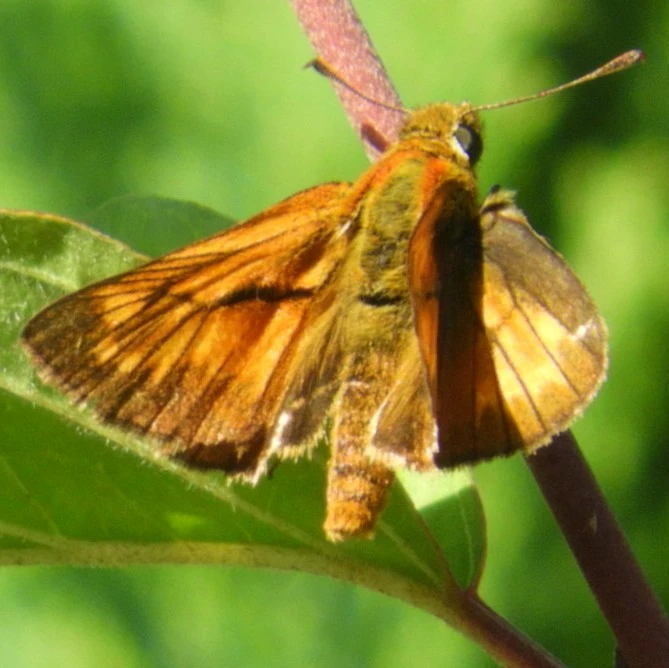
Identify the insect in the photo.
Ochlodes sylvanus (also Ochlodes venata)
